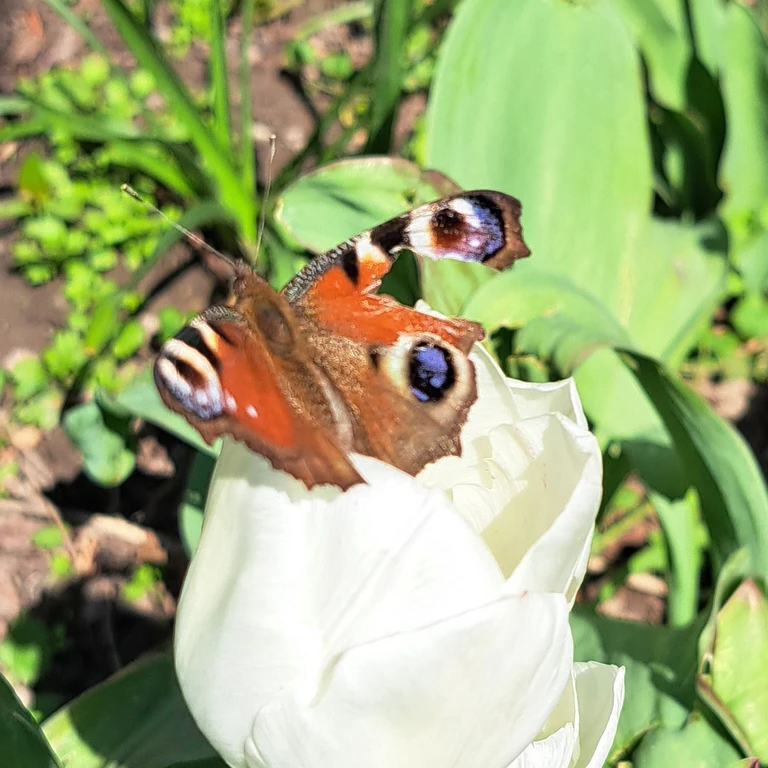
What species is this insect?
Aglais io
